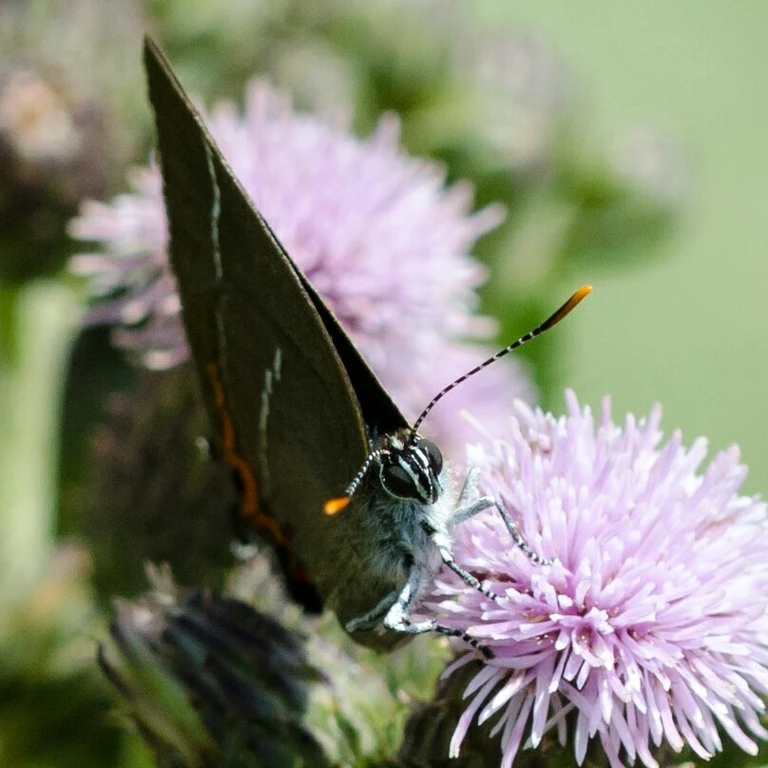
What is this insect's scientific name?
Satyrium w-album
